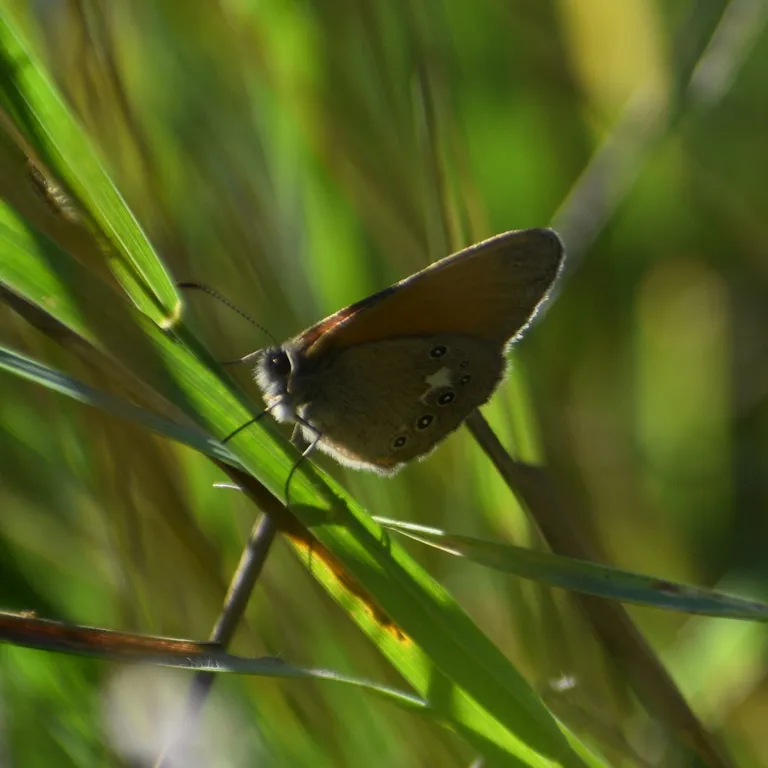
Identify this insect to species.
Coenonympha glycerion (also Coenonympha iphis)
